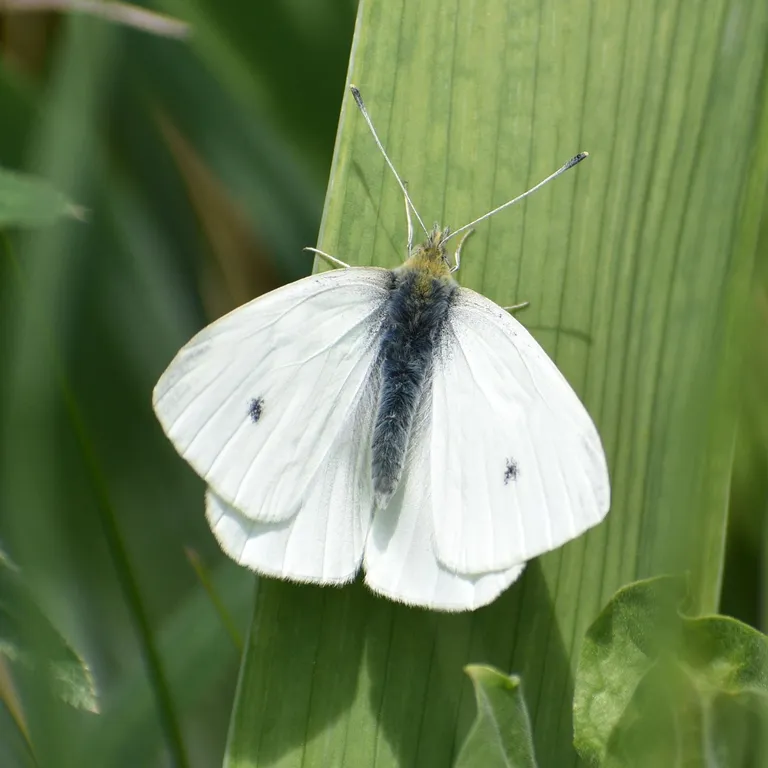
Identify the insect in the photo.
Pieris rapae
